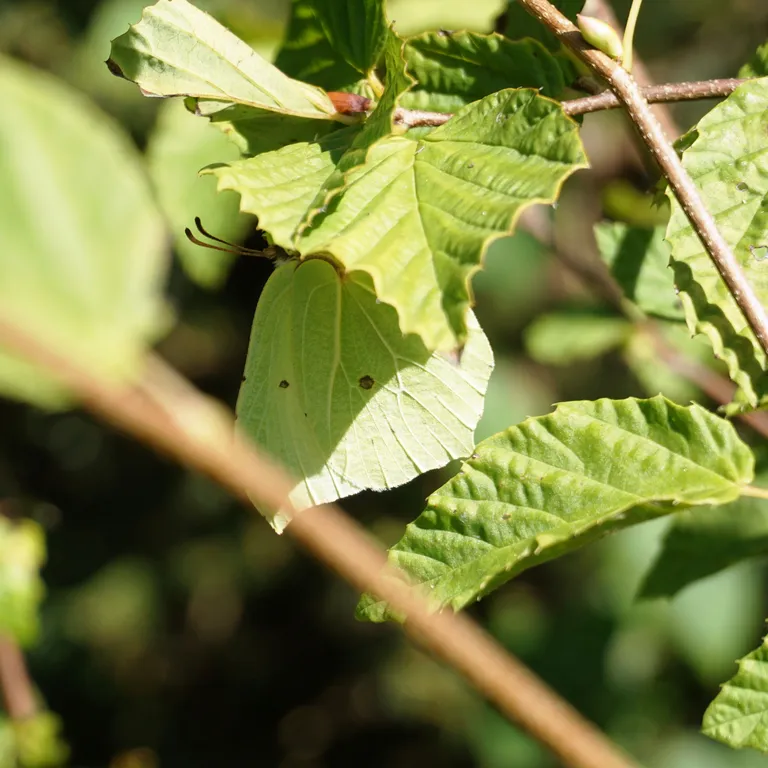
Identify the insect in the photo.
Gonepteryx rhamni
